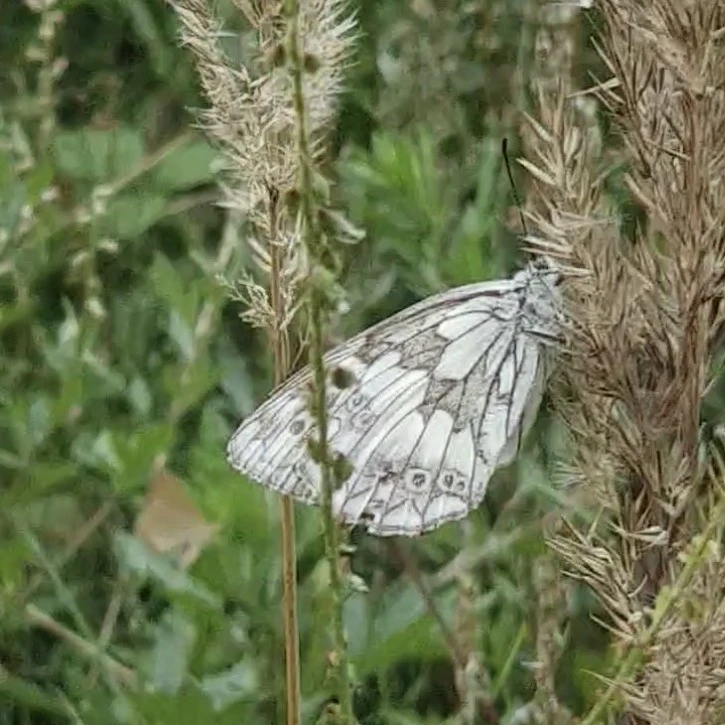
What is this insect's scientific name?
Melanargia galathea
